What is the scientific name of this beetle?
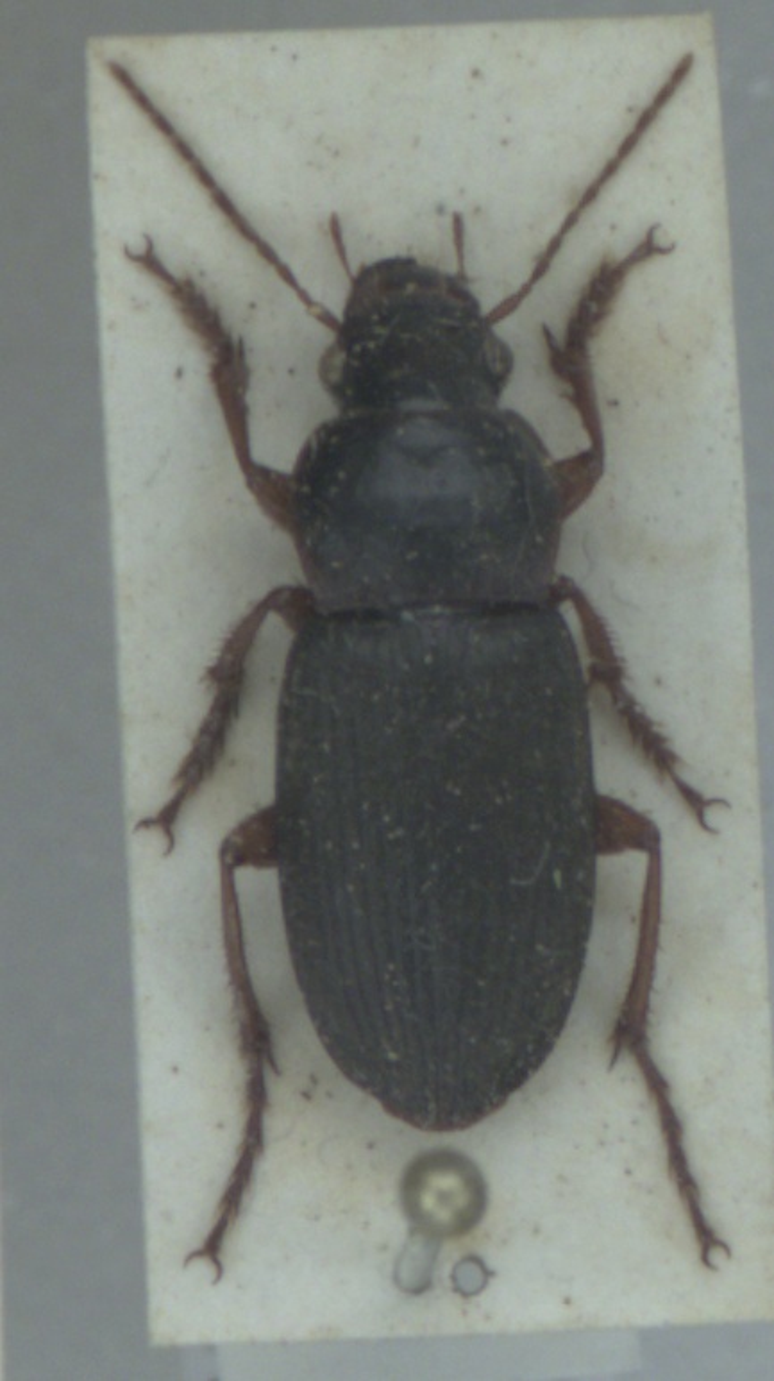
Harpalus rufipes
